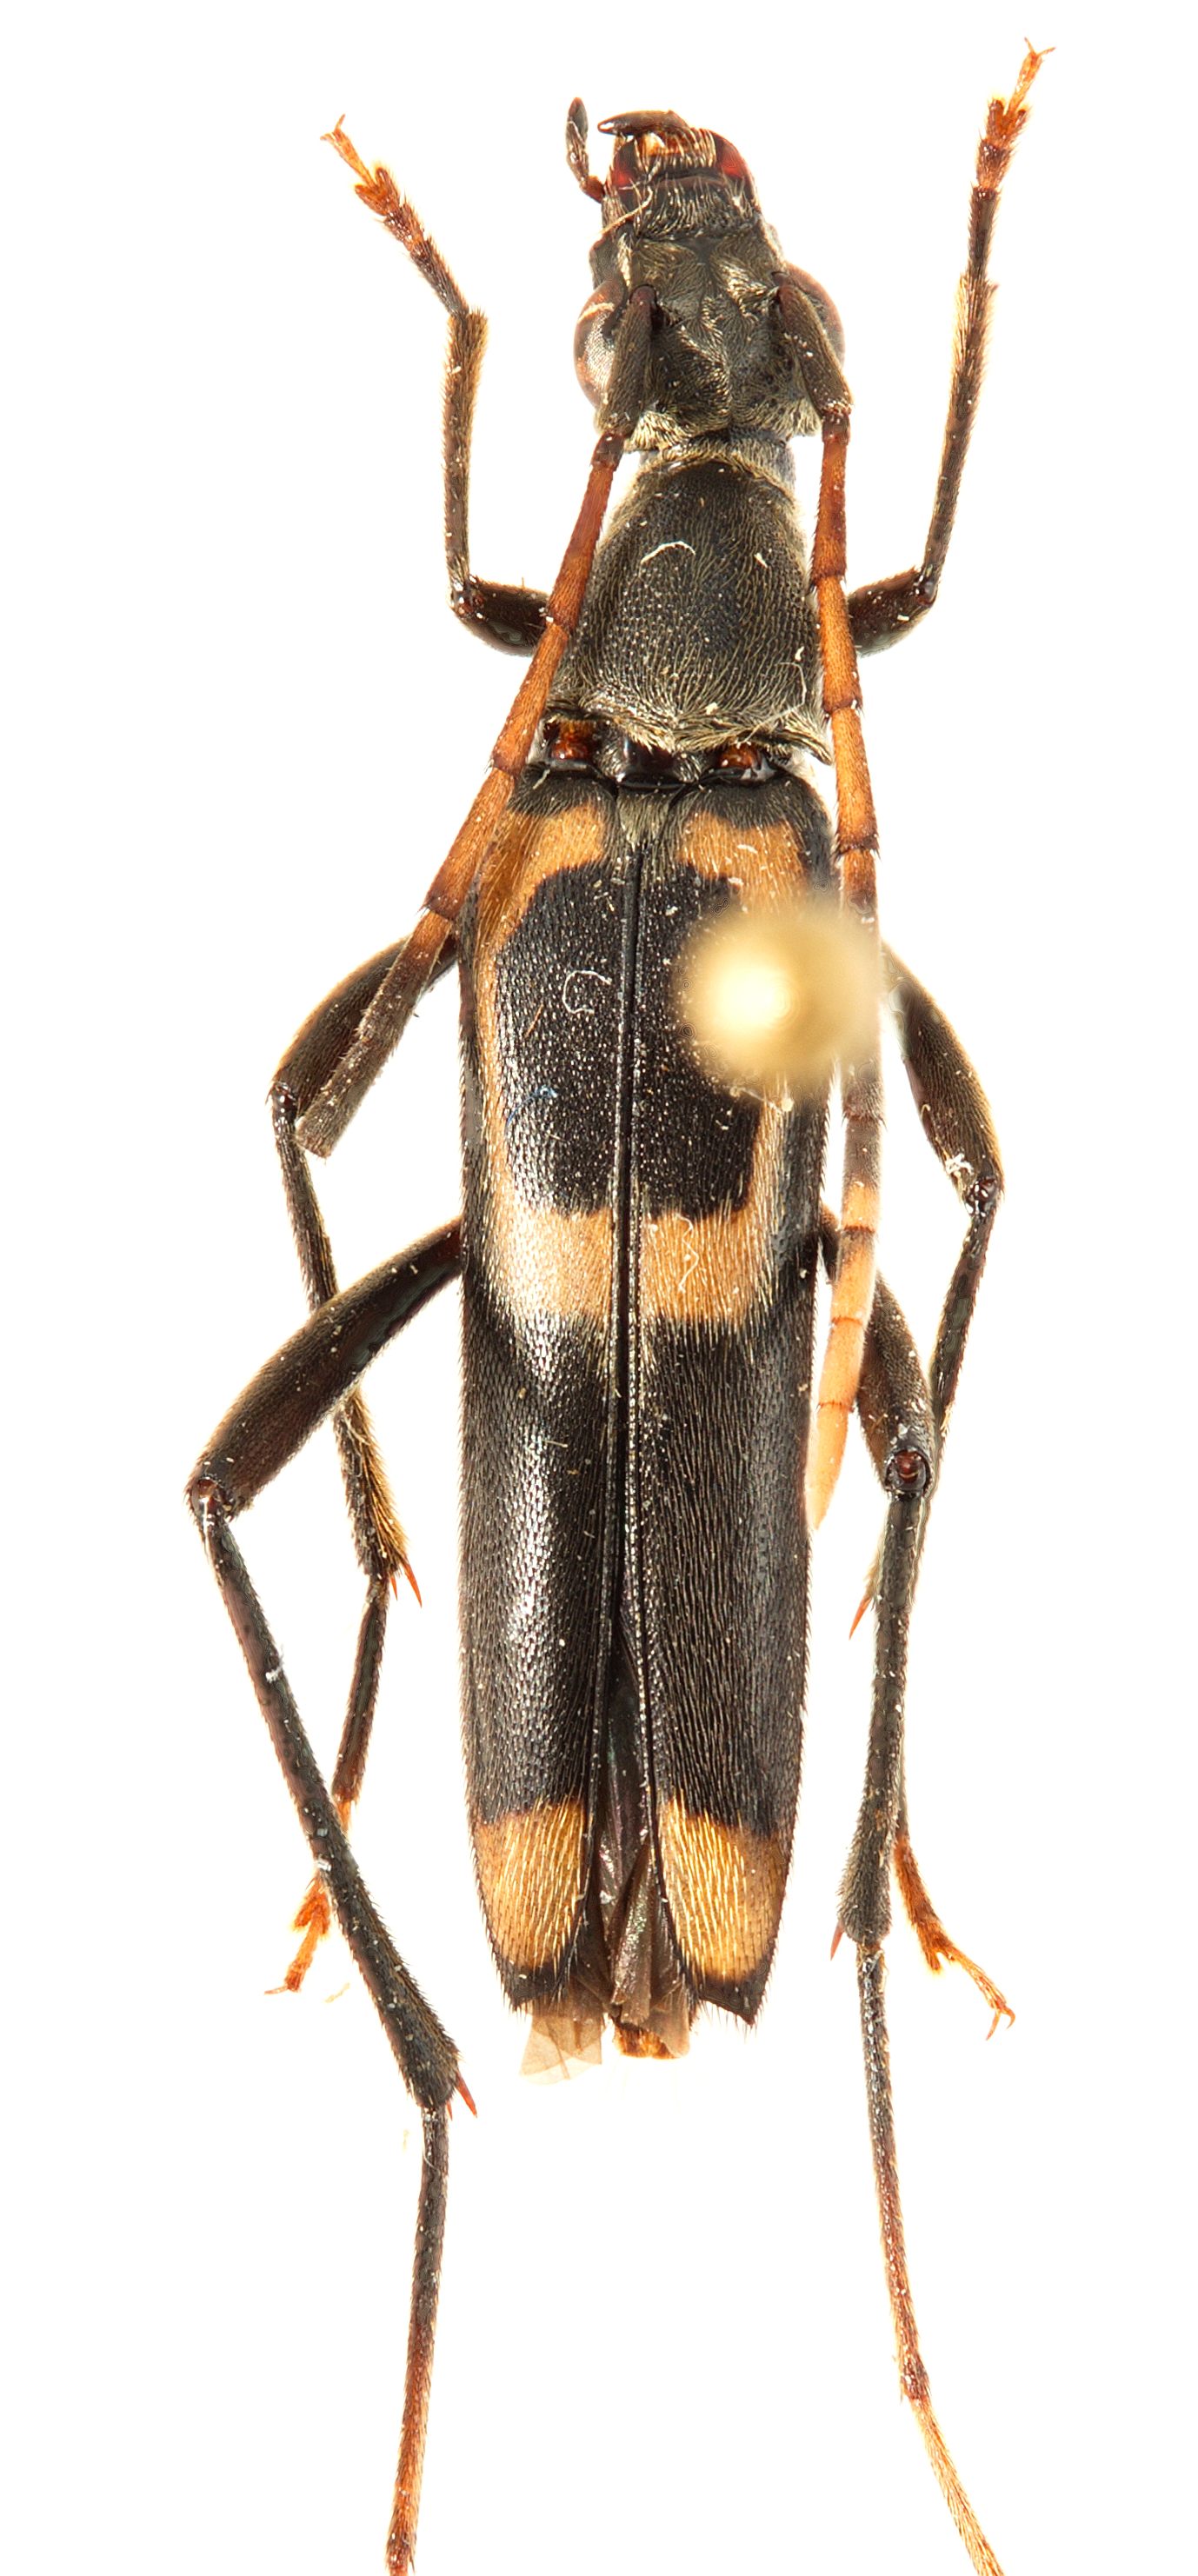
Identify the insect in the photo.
Stenoleptura producticollis
